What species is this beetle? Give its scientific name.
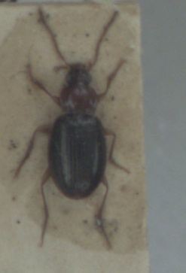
Ocys harpaloides
